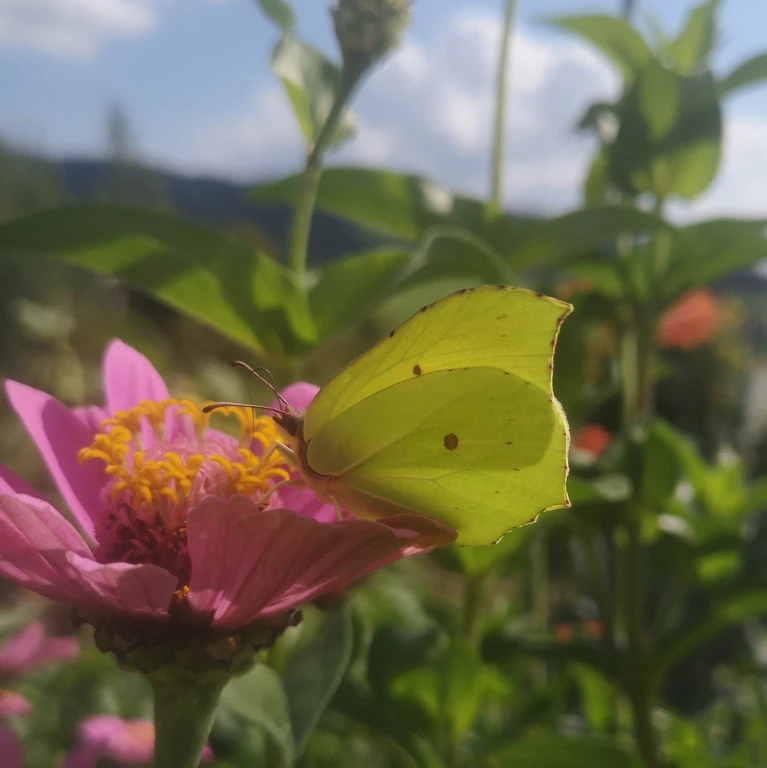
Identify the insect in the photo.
Gonepteryx rhamni
